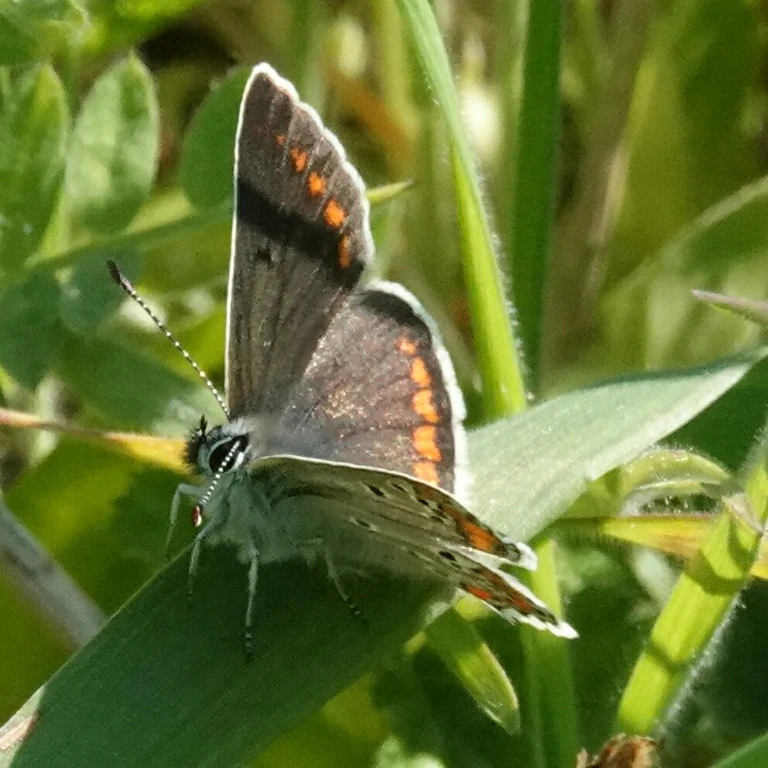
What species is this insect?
Aricia agestis/artaxerxes
